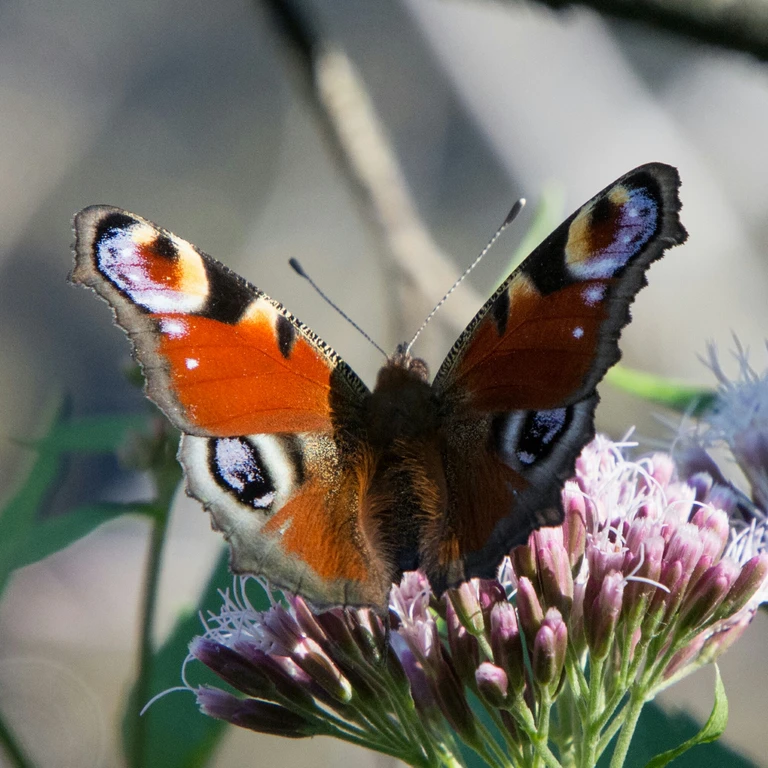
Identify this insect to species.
Aglais io
